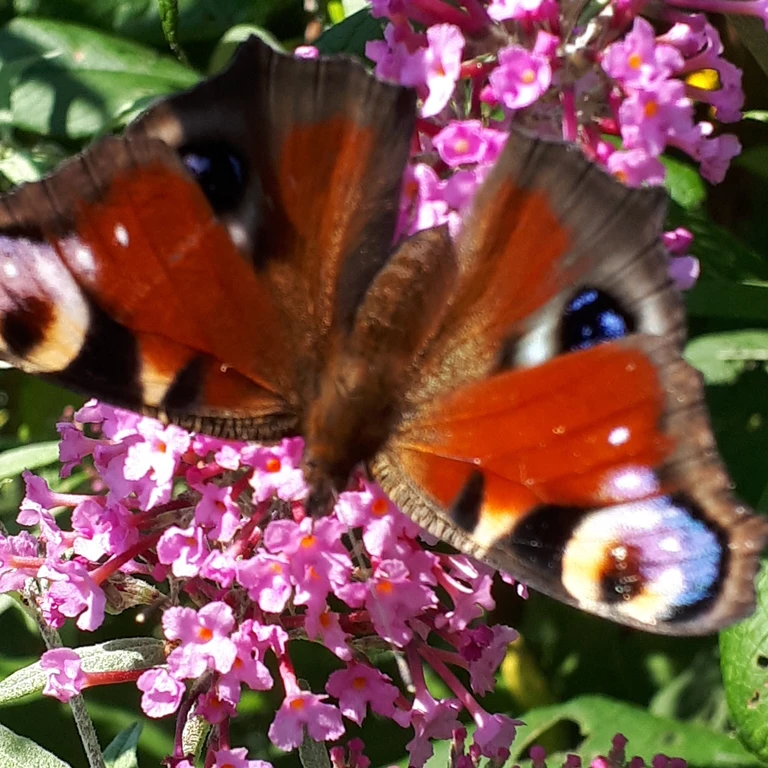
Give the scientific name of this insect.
Aglais io
